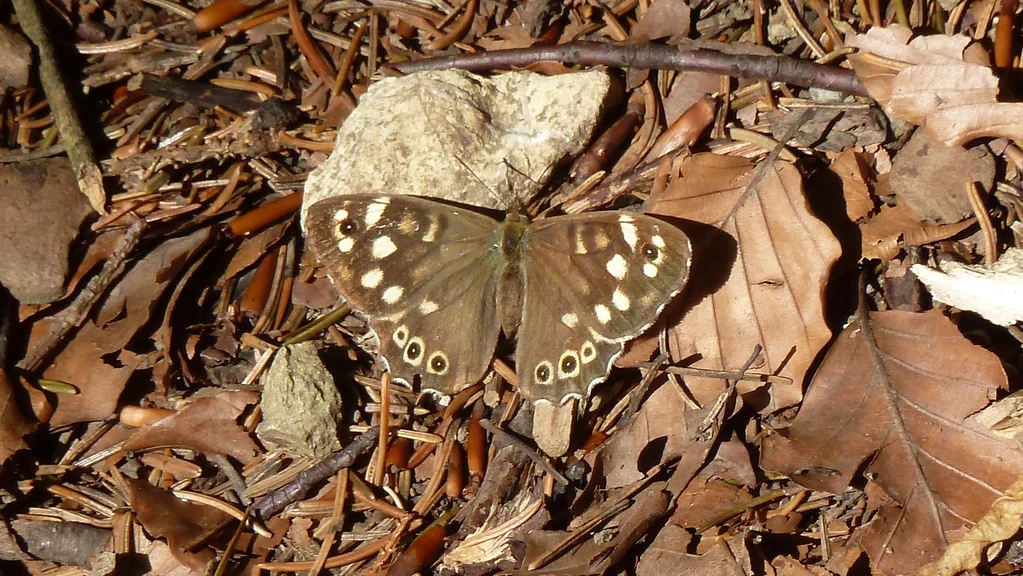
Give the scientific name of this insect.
Pararge aegeria
